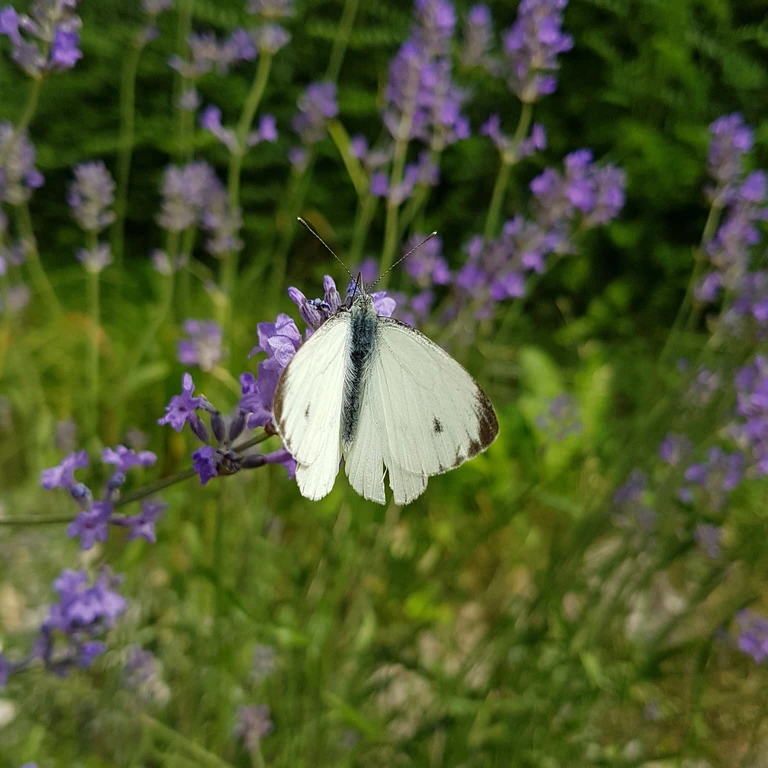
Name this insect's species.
Pieris napi
